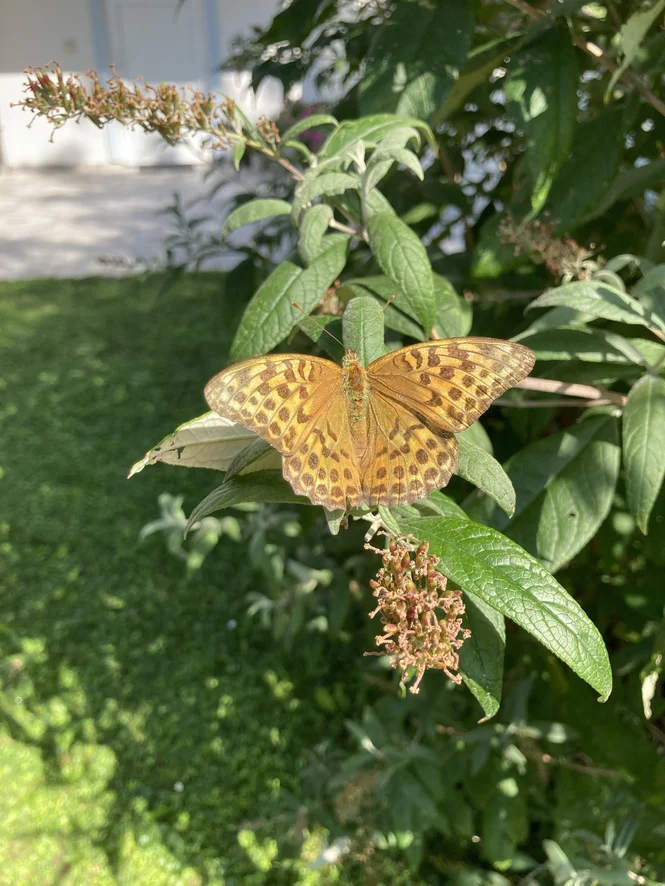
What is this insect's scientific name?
Argynnis paphia
